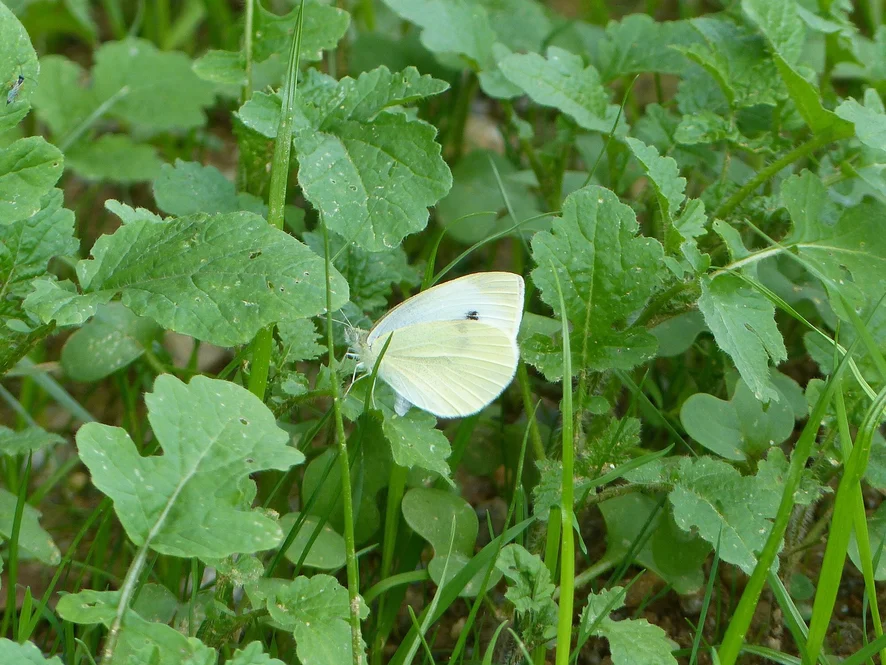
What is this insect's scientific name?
Pieris rapae
